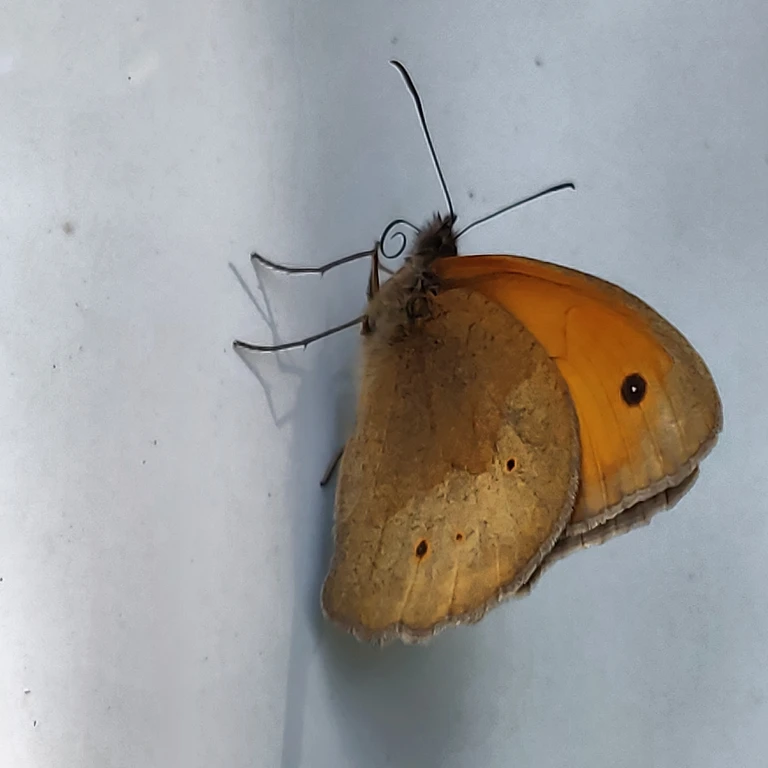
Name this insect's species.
Maniola jurtina
